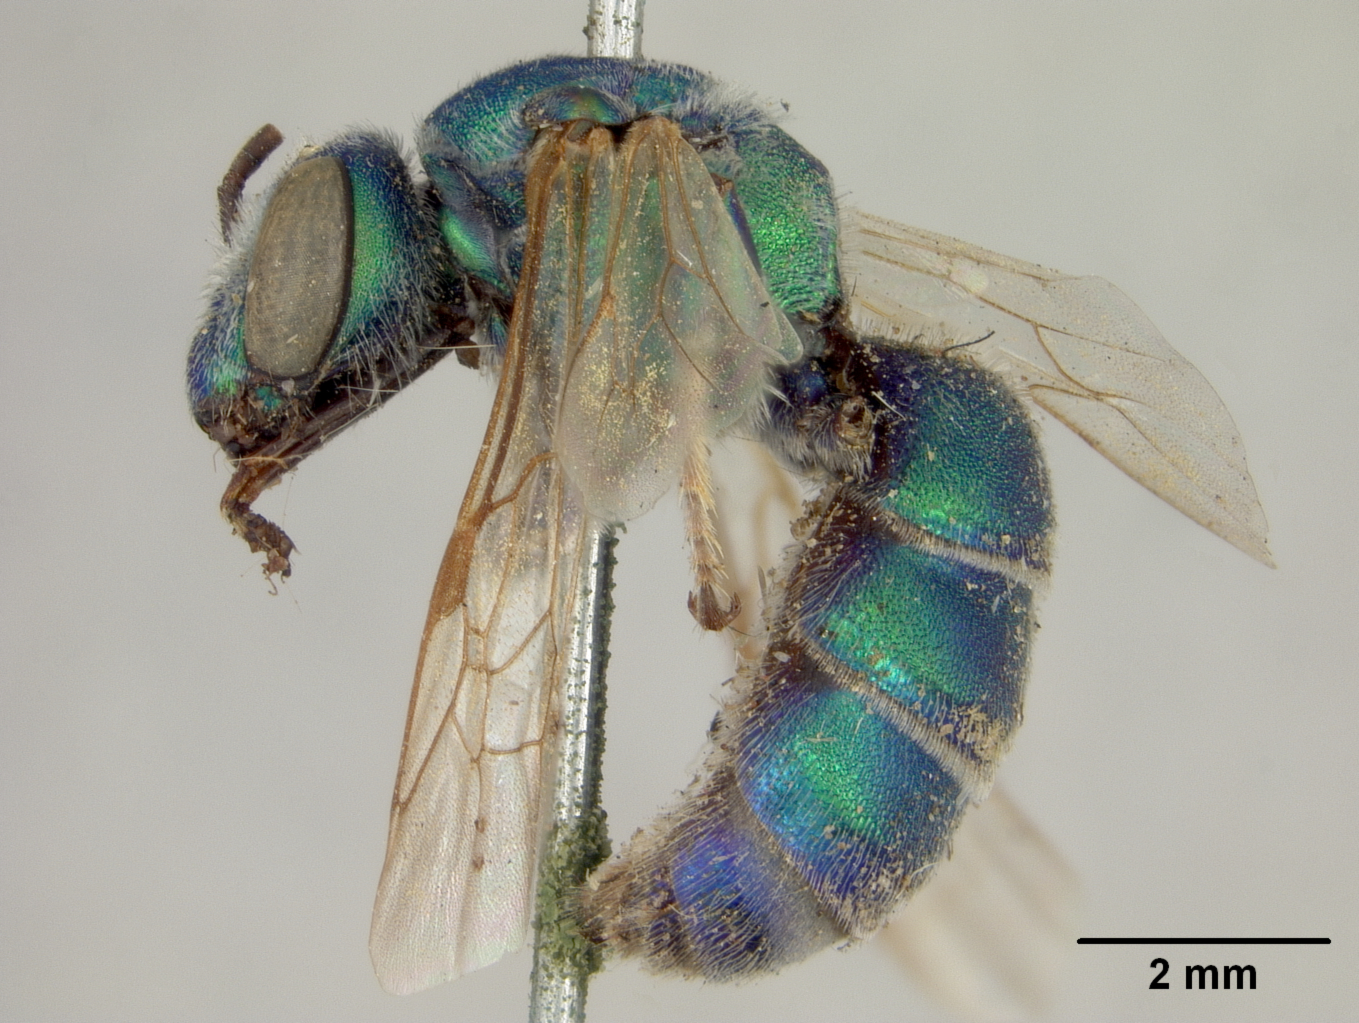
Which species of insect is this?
Augochlora coerulea
